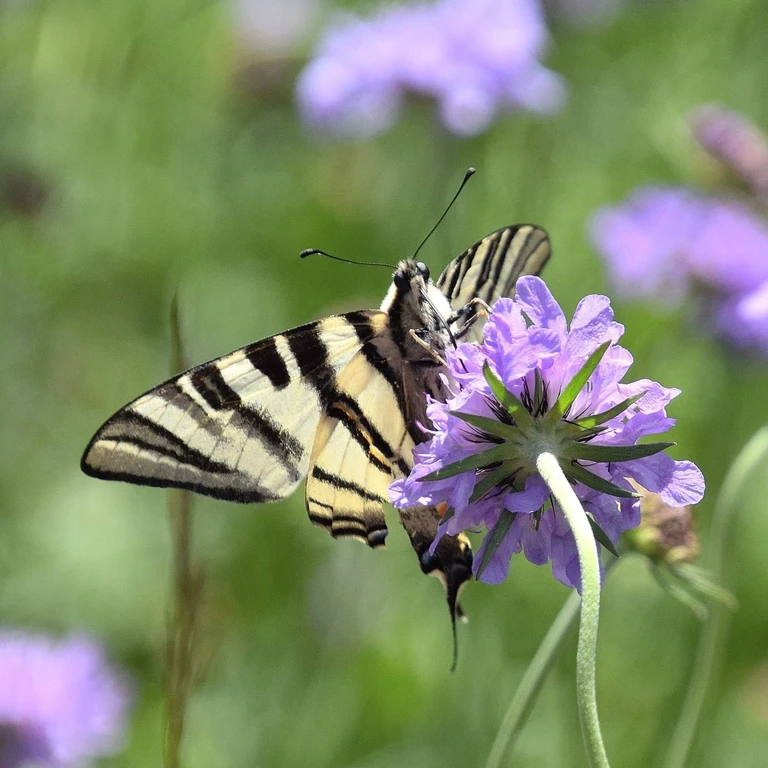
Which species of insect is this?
Iphiclides podalirius
